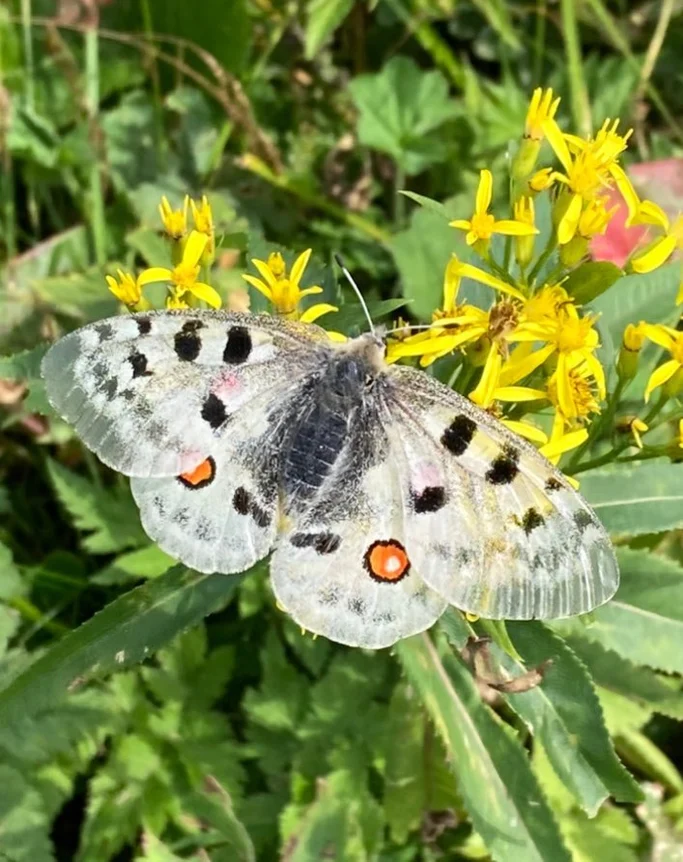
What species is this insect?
Parnassius apollo
